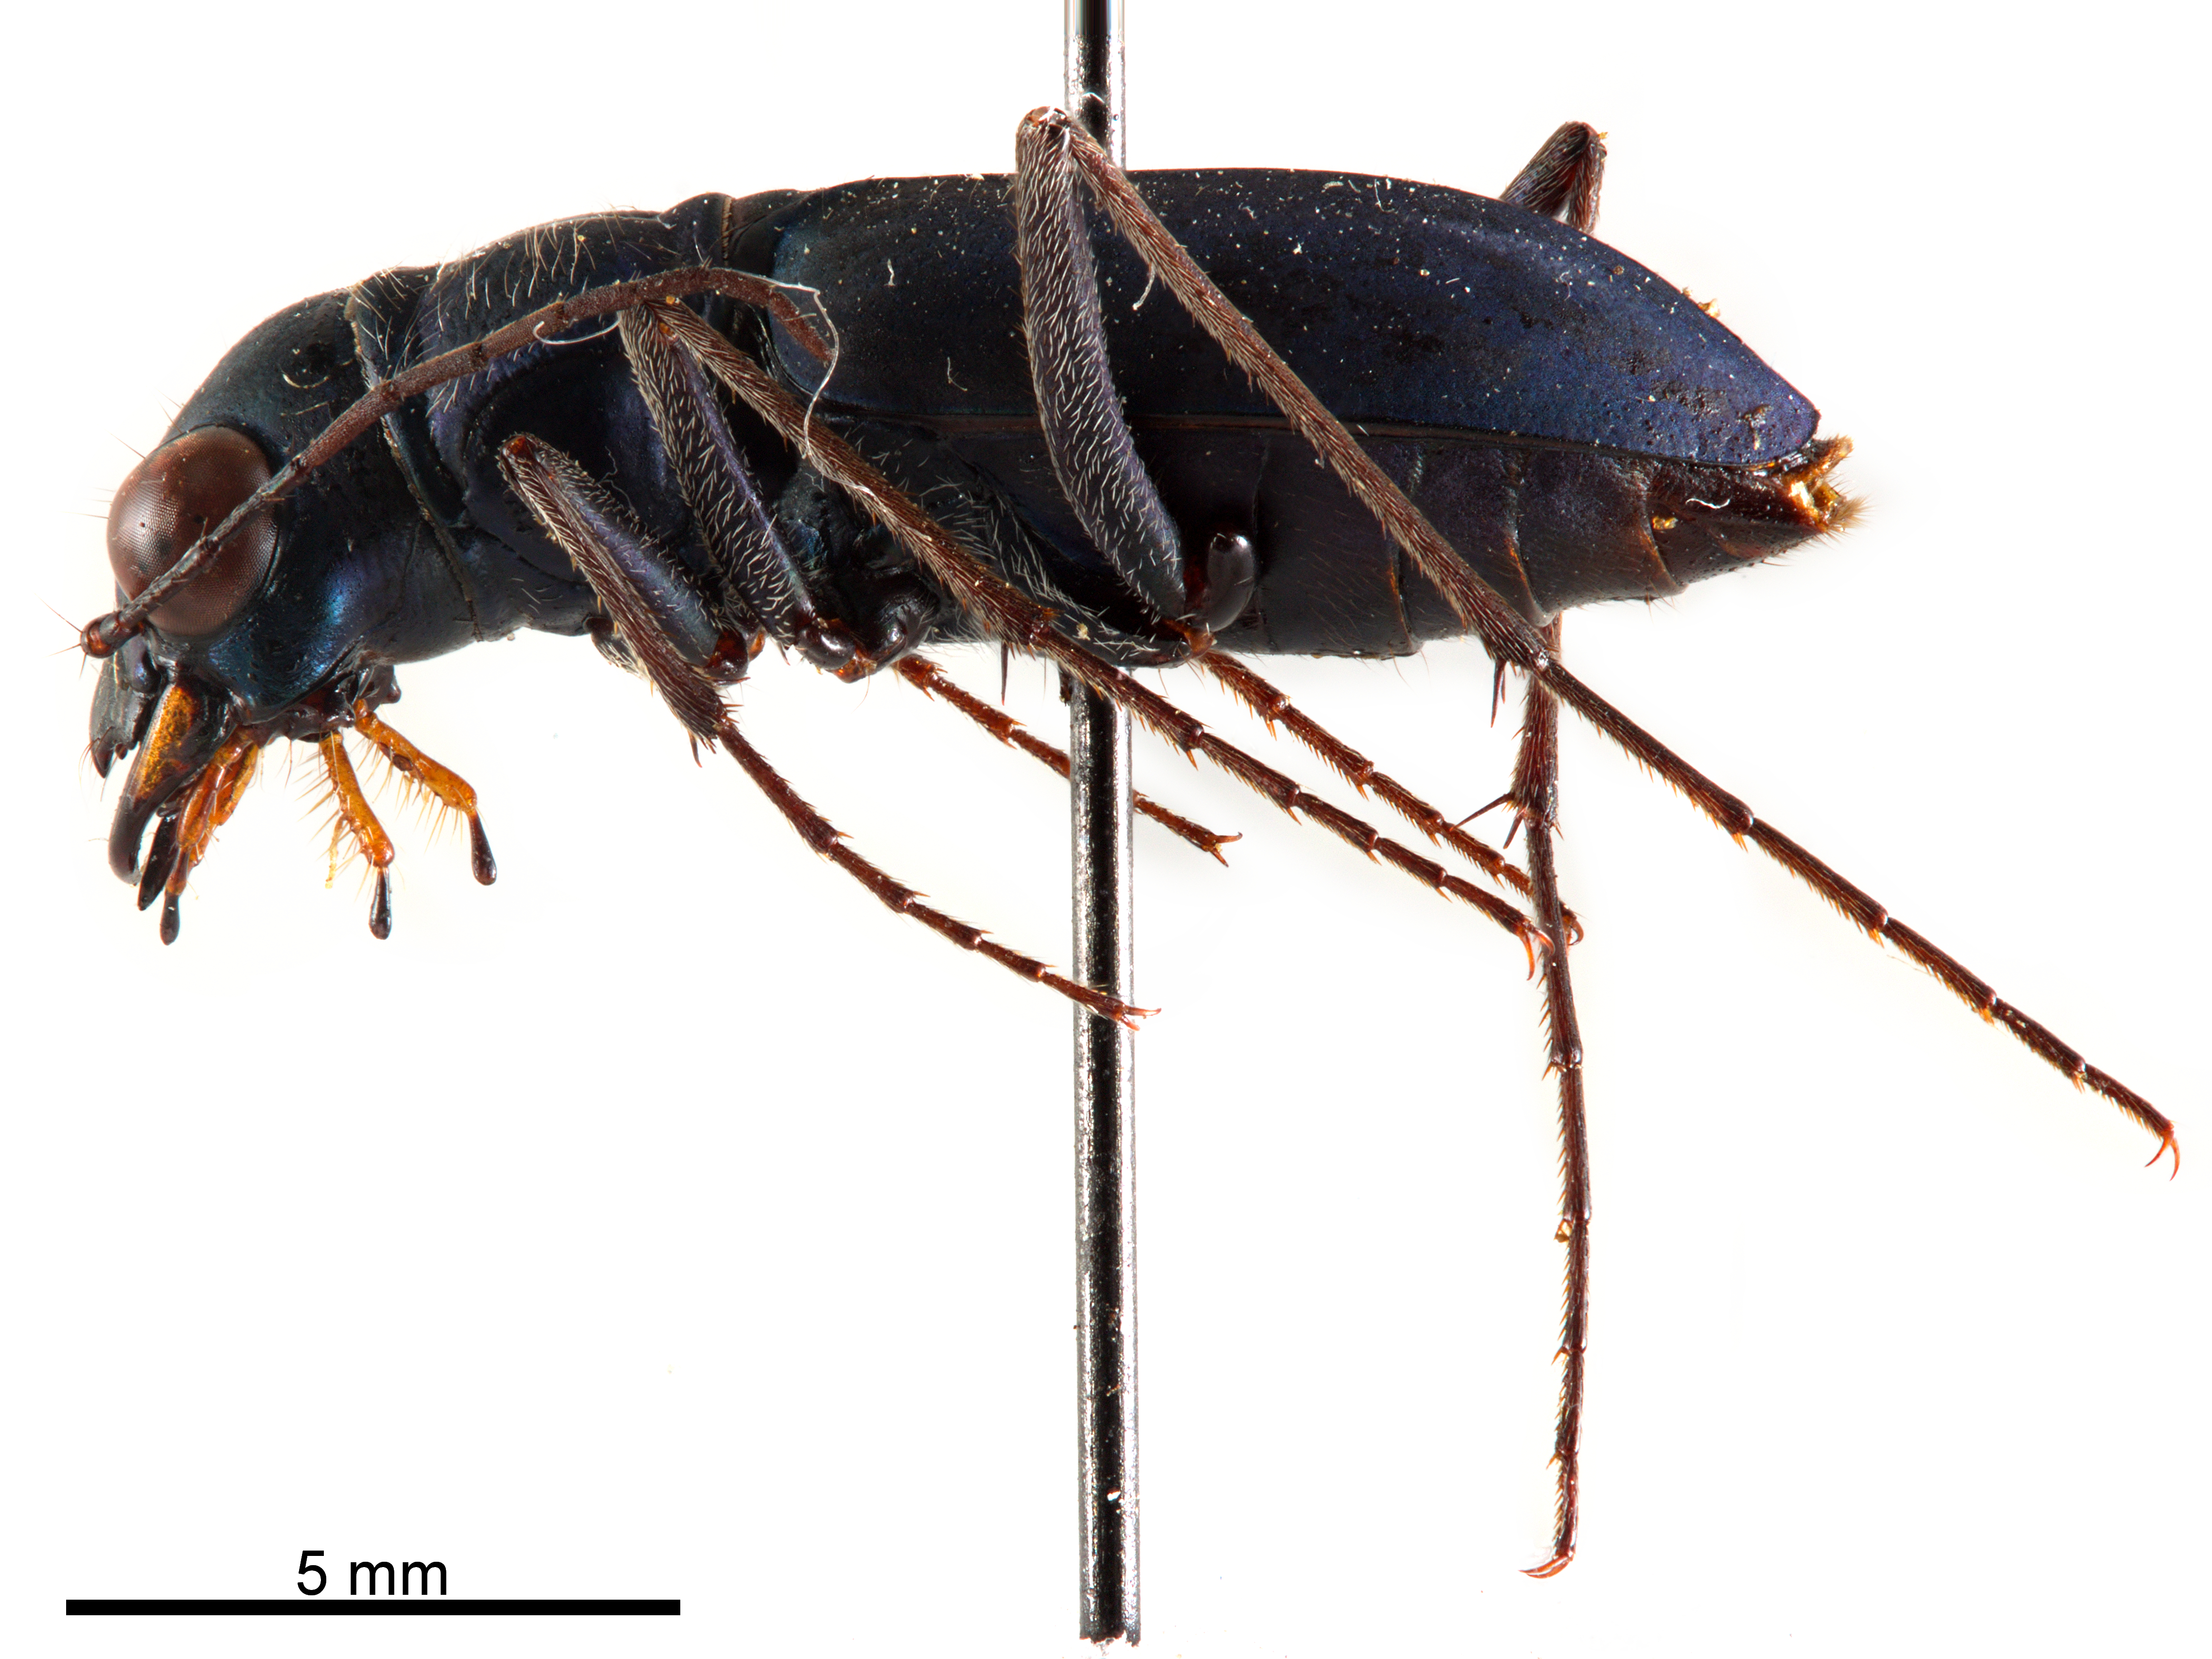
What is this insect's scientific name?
Dromochorus pruininus
